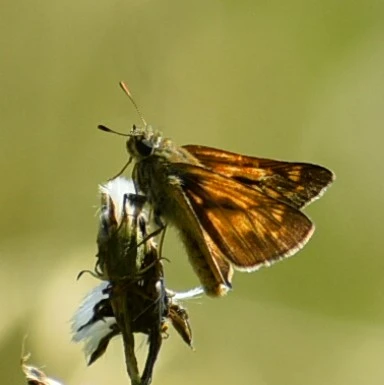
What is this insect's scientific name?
Ochlodes sylvanus (also Ochlodes venata)
